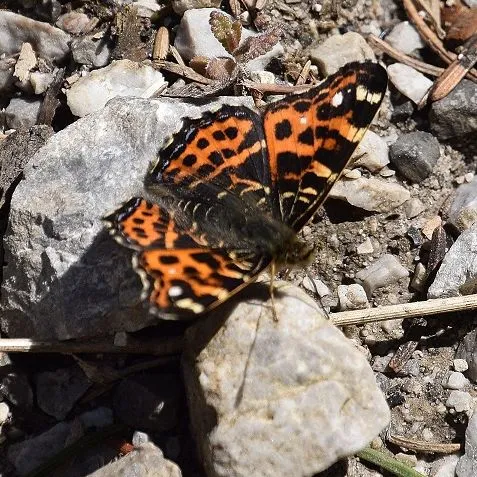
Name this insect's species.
Araschnia levana
